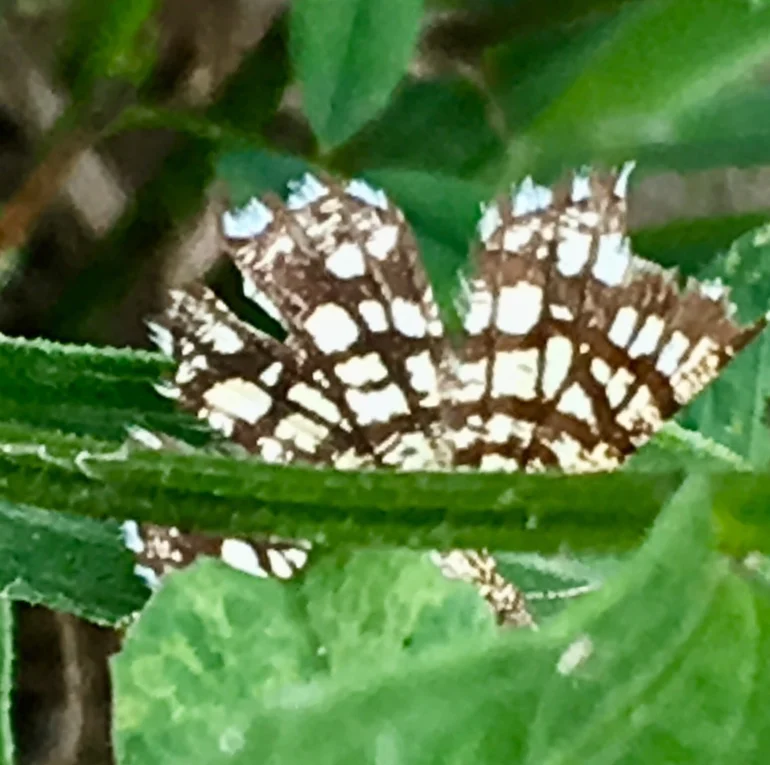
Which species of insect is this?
Chiasmia clathrata
